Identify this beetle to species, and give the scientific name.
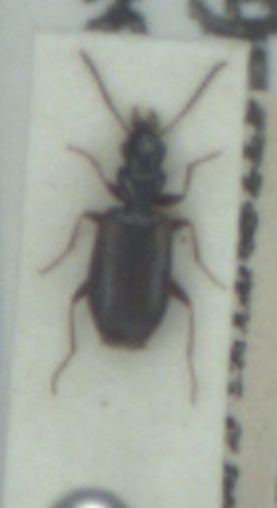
Syntomus obscuroguttatus
